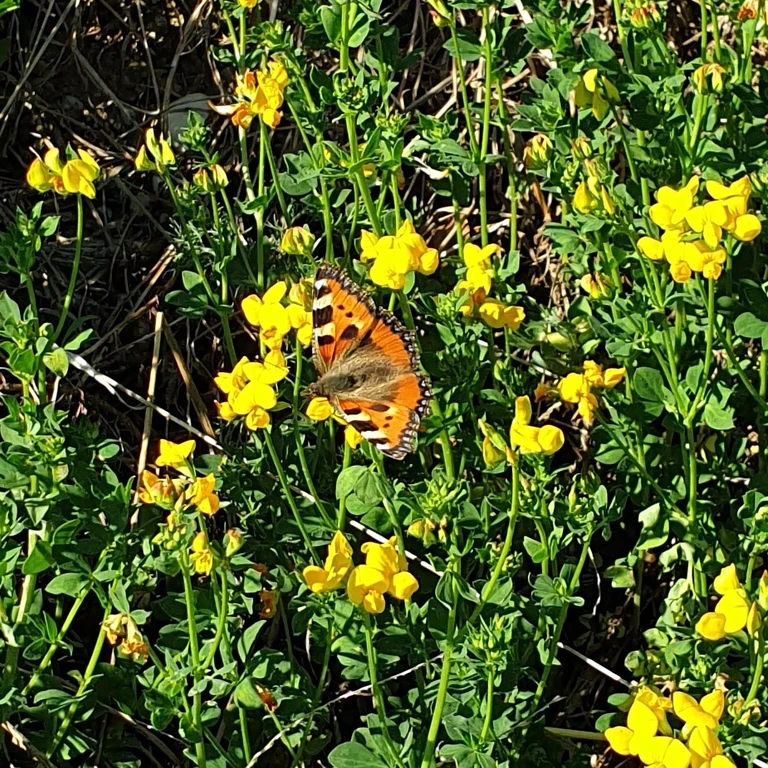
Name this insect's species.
Aglais urticae
